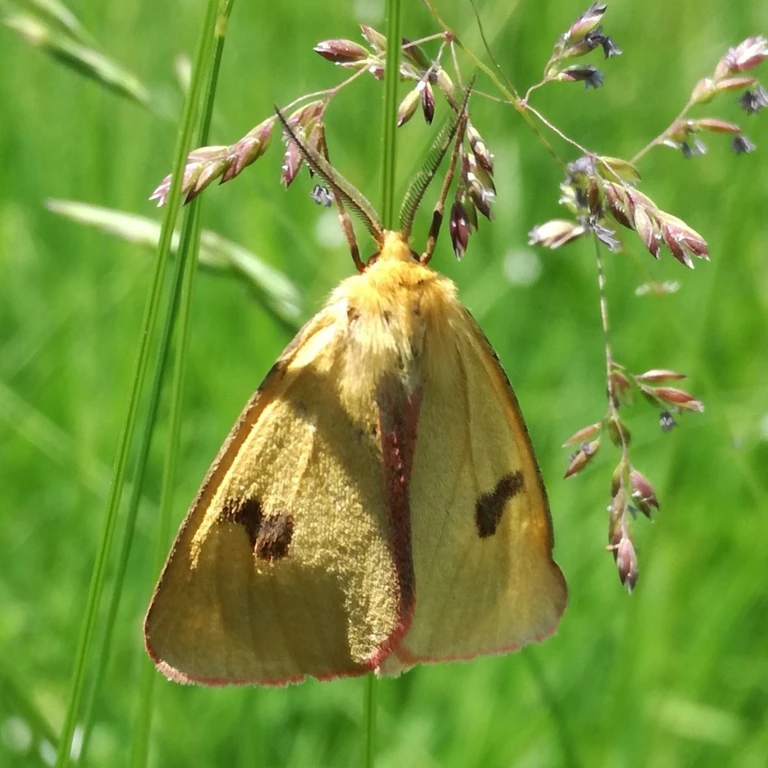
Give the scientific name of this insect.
Diacrisia sannio
